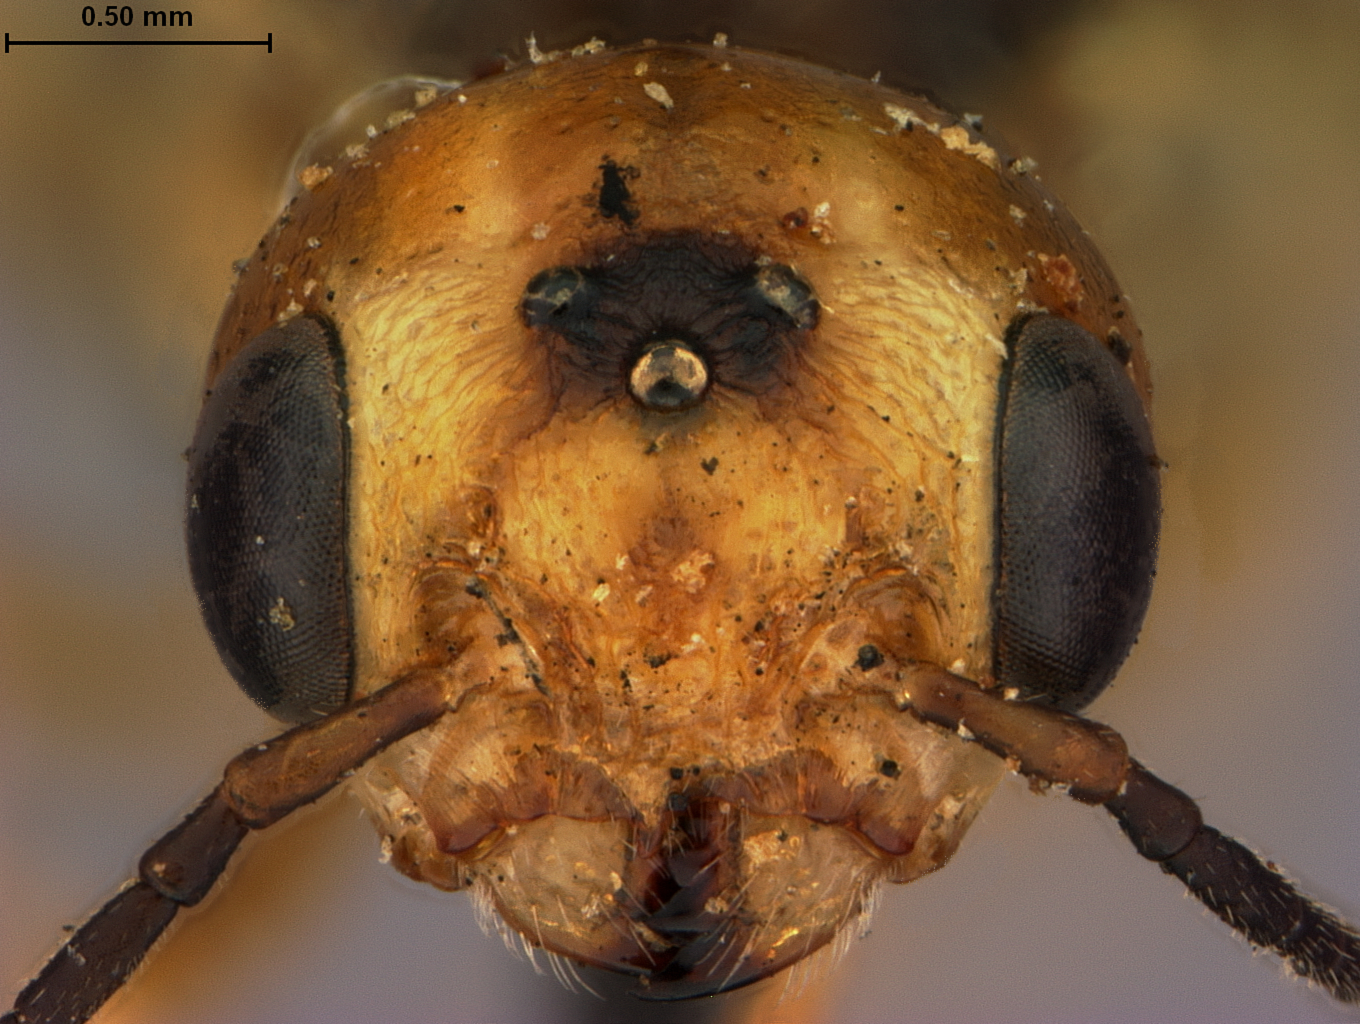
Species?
Xiphydria scafa
